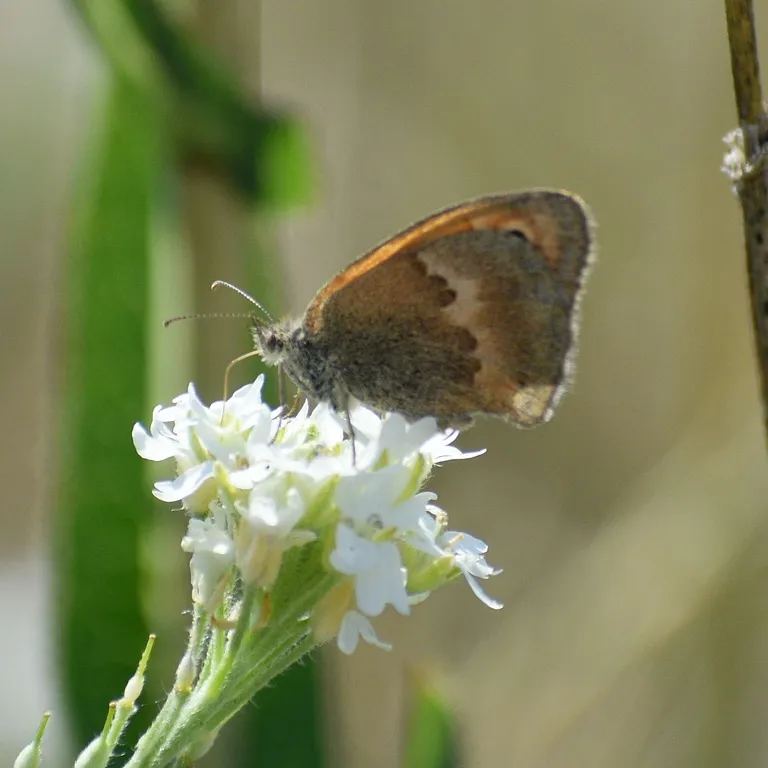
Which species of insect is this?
Coenonympha pamphilus
